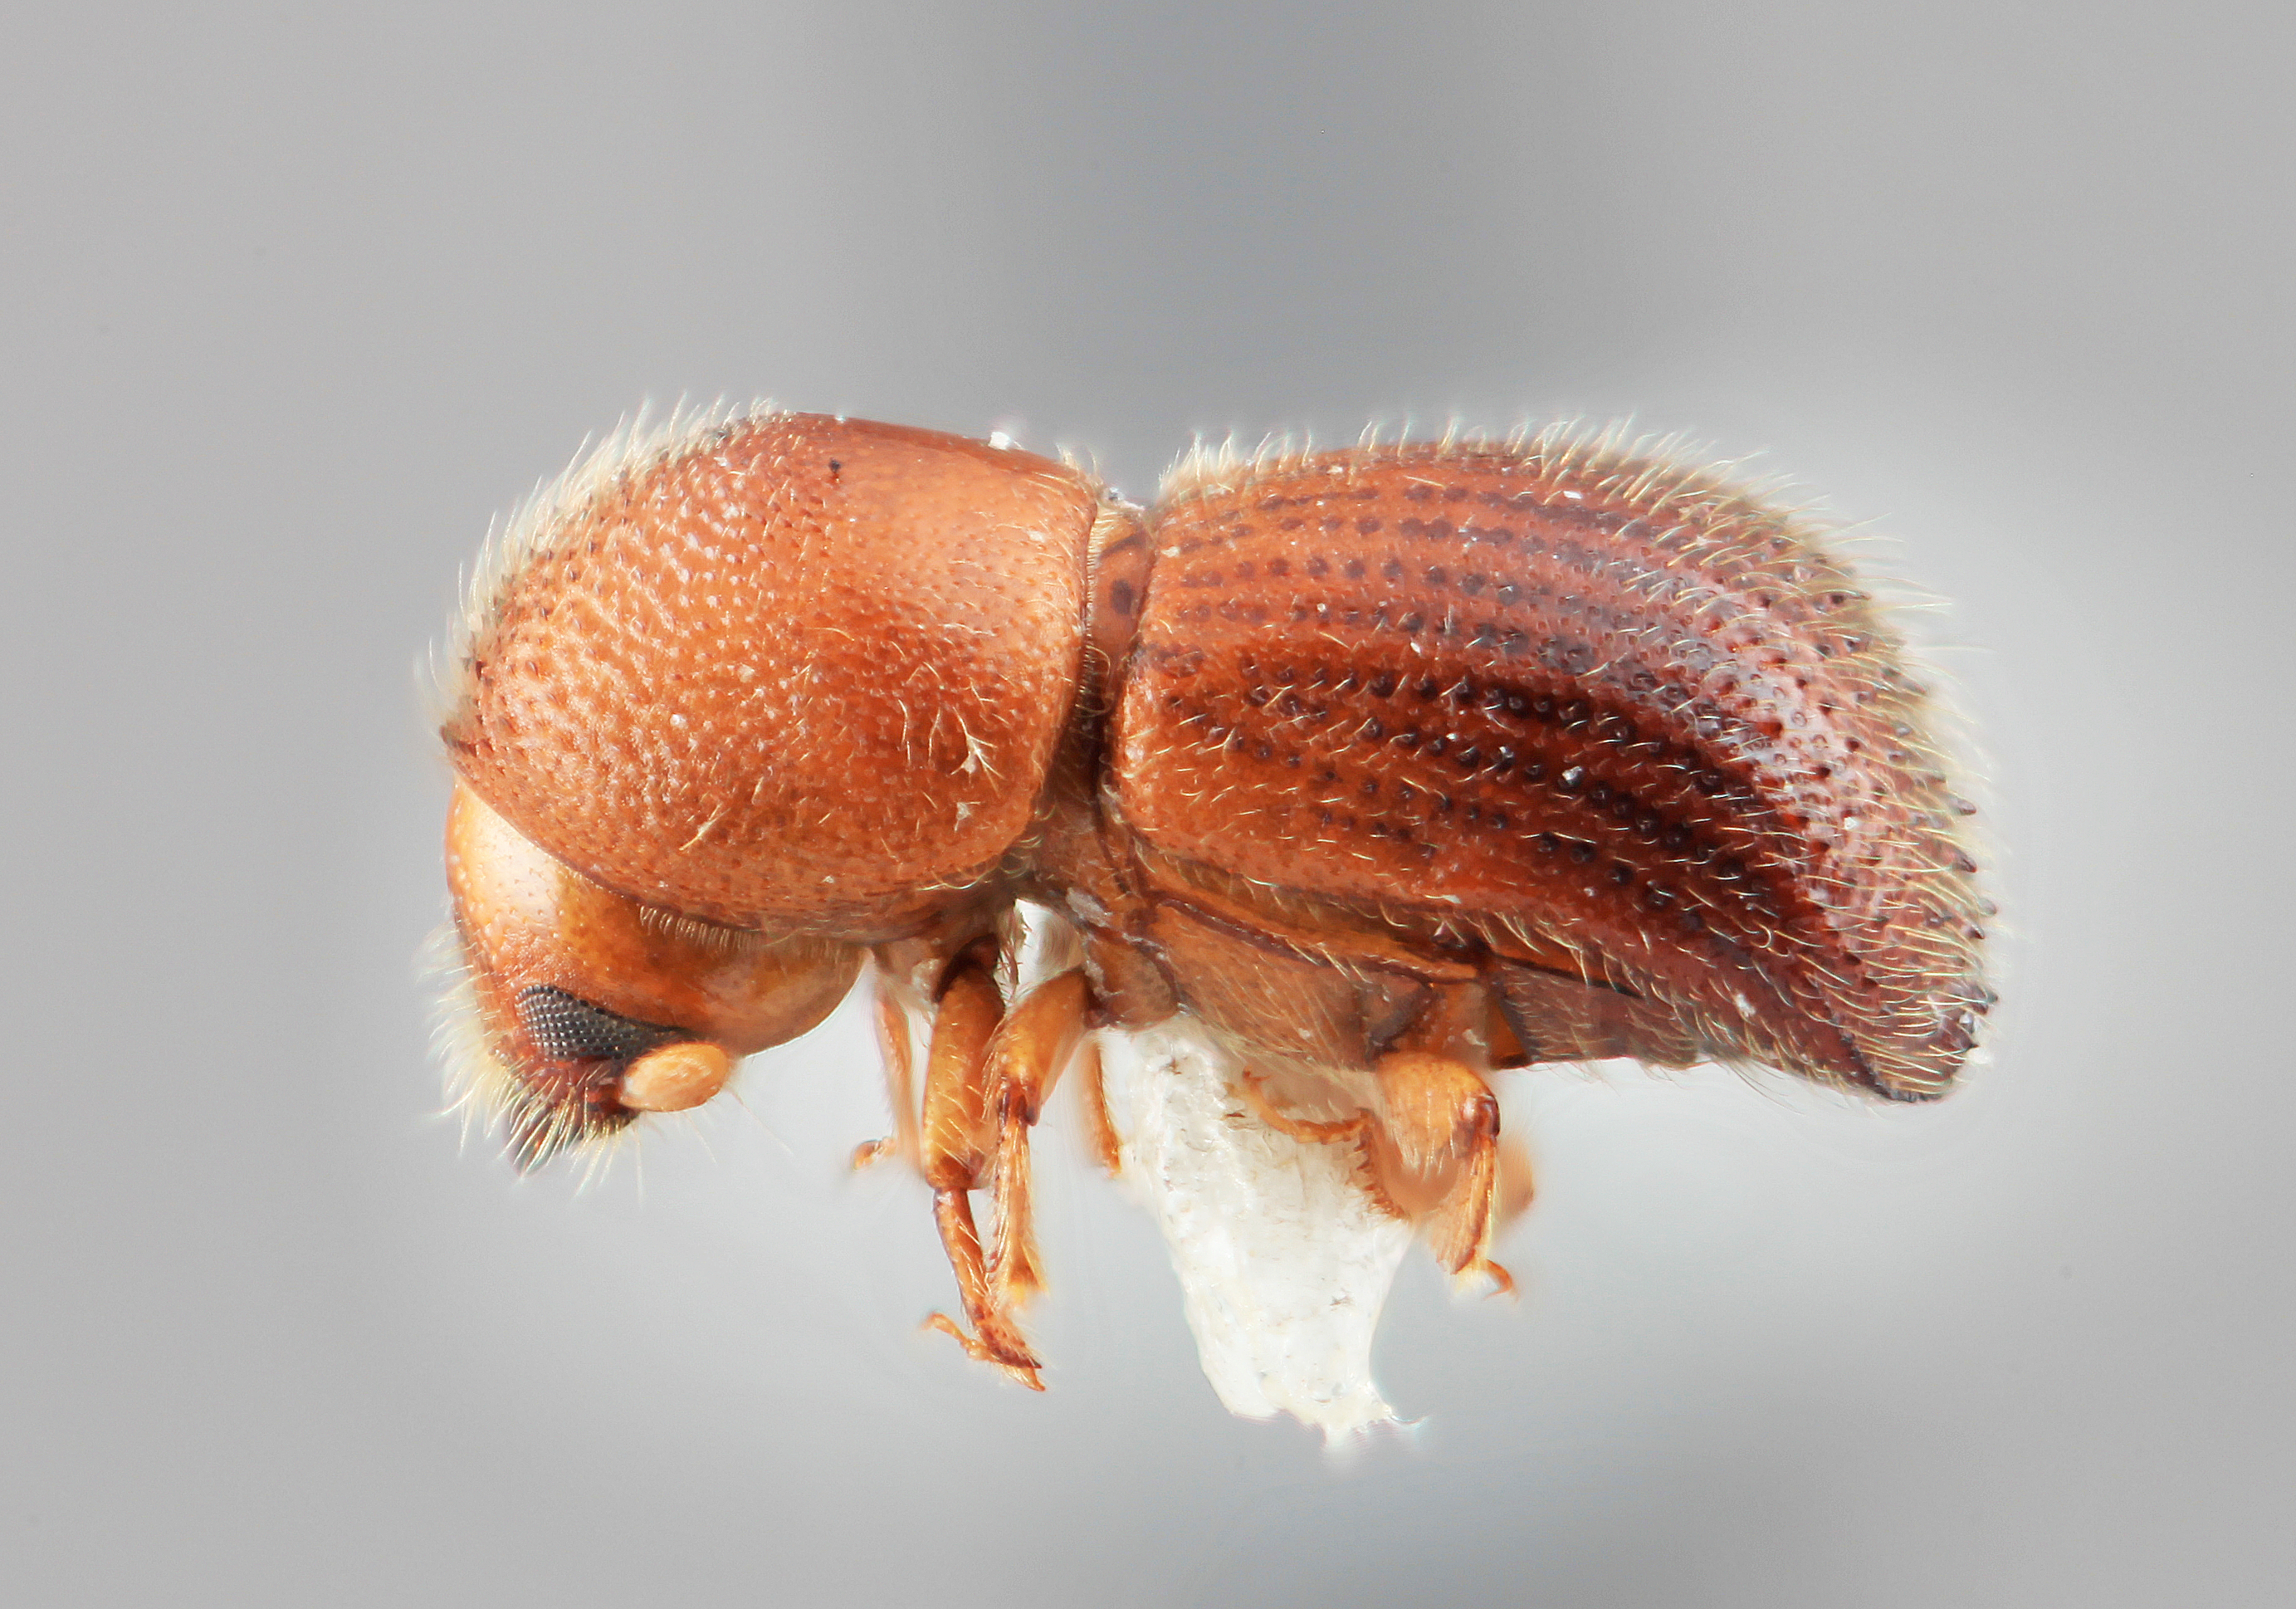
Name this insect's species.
Xyleborus crinitulus (also Taurodemus crinitulus)
